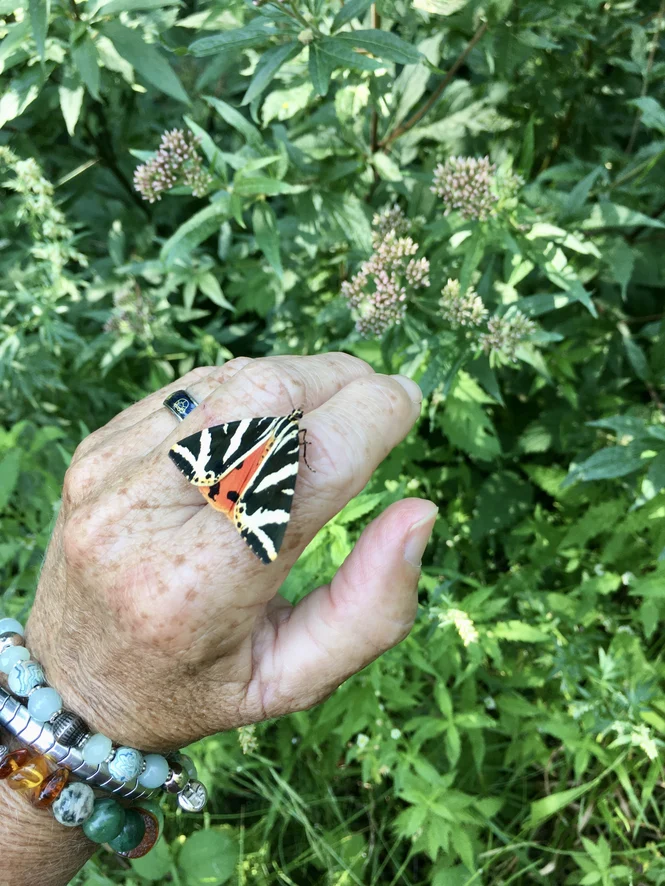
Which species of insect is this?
Euplagia quadripunctaria
